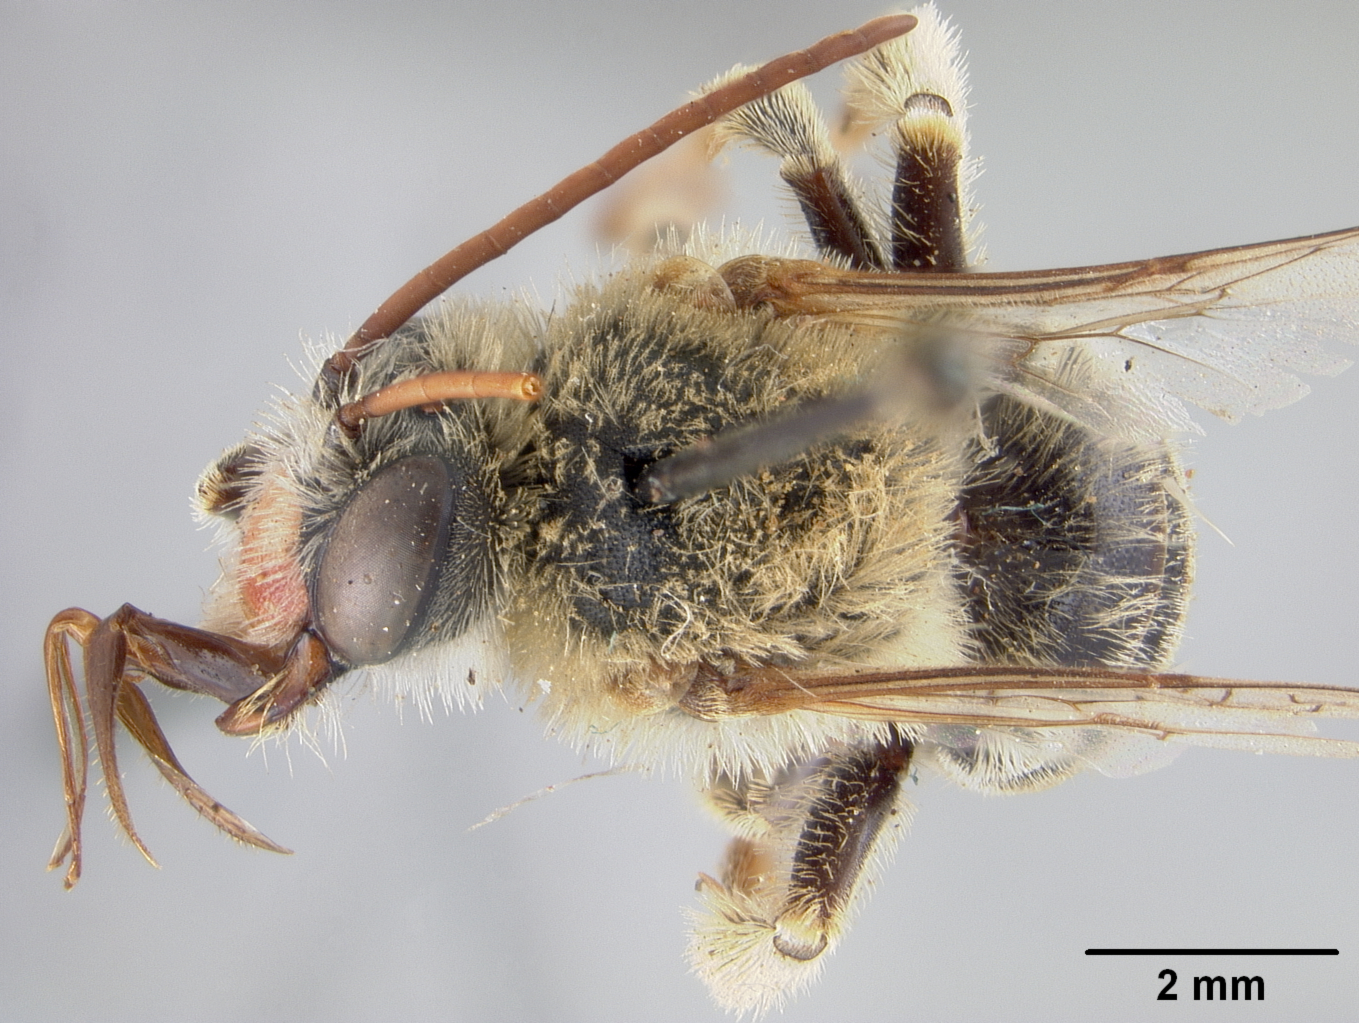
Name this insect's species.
Melissodes bishoppi
